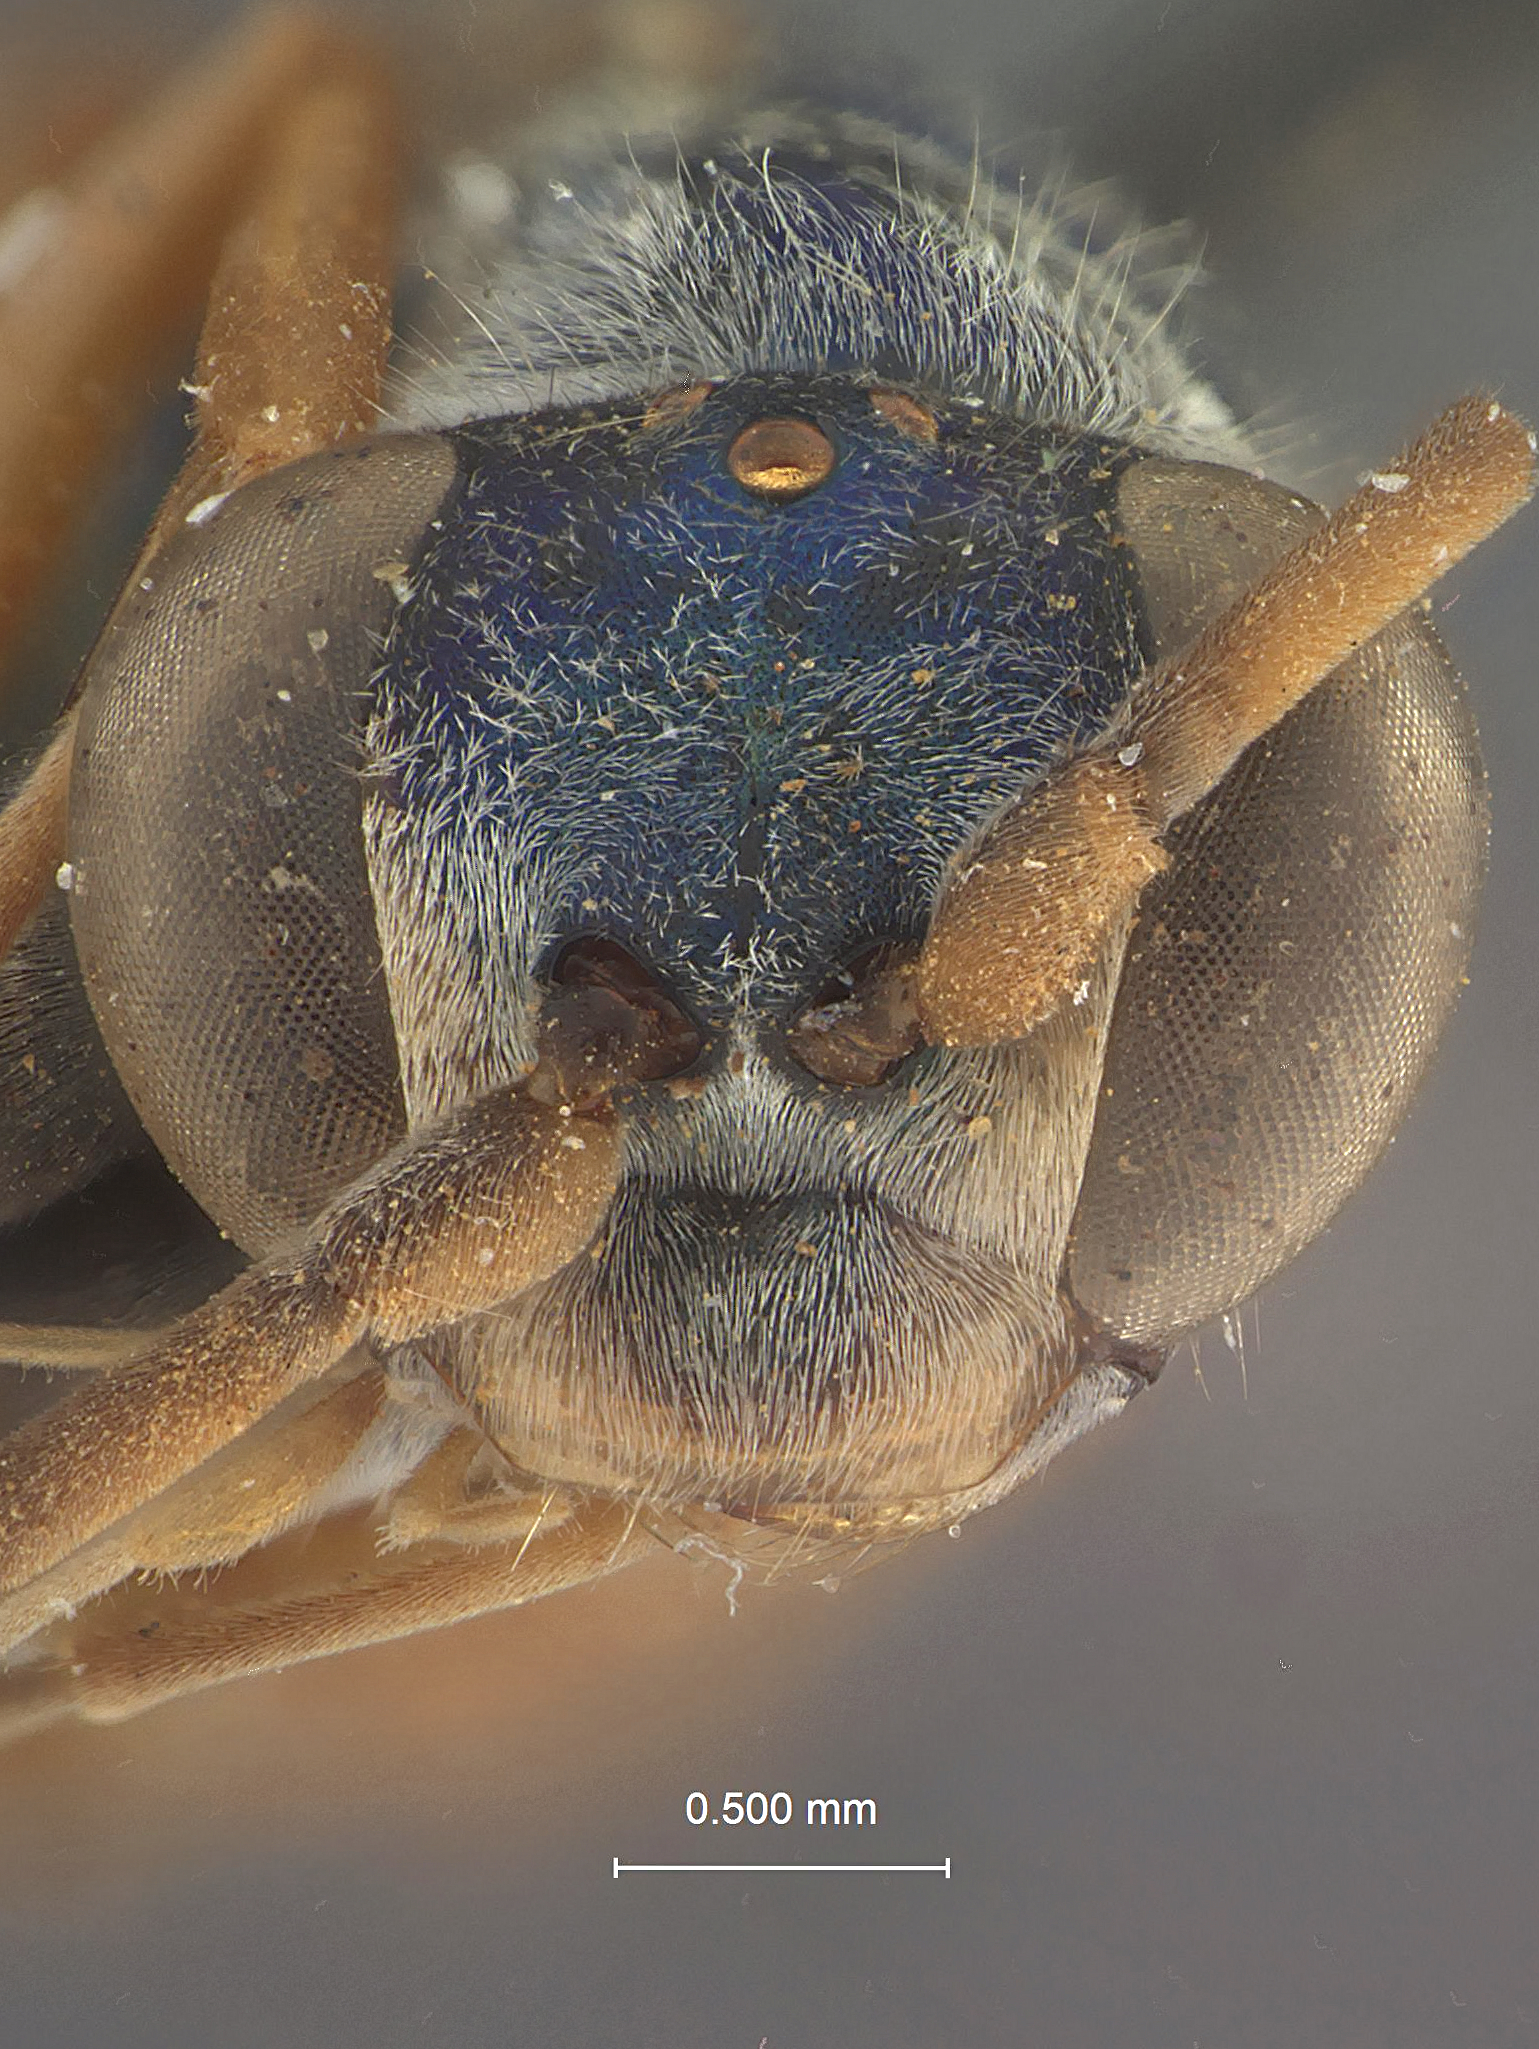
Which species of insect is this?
Auplopus schausi
